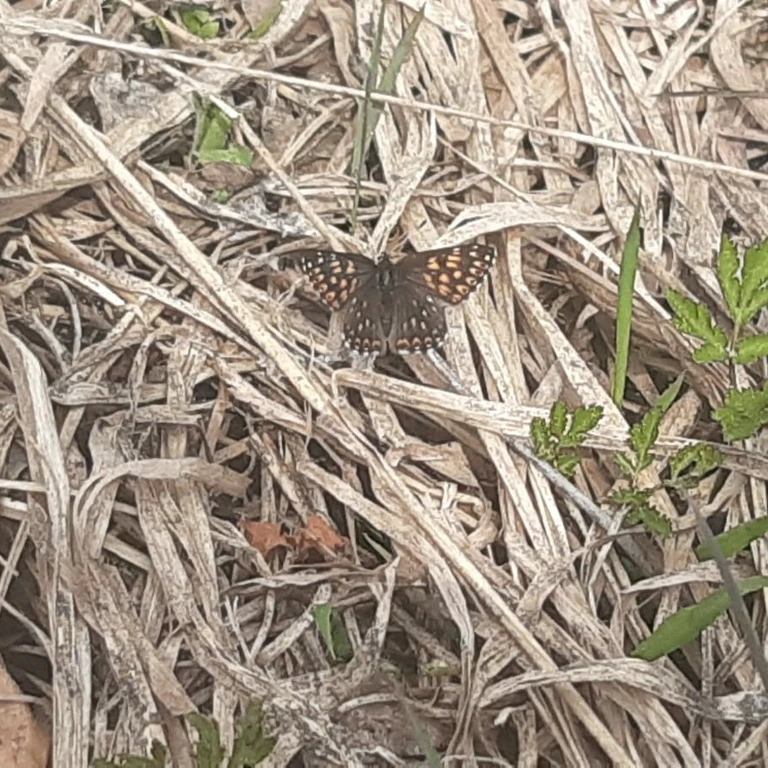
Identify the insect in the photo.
Hamearis lucina
